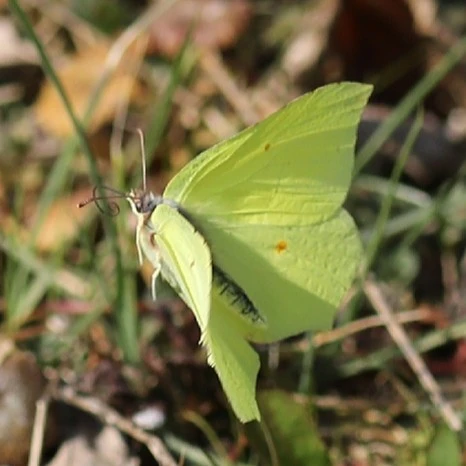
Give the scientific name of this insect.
Gonepteryx rhamni
